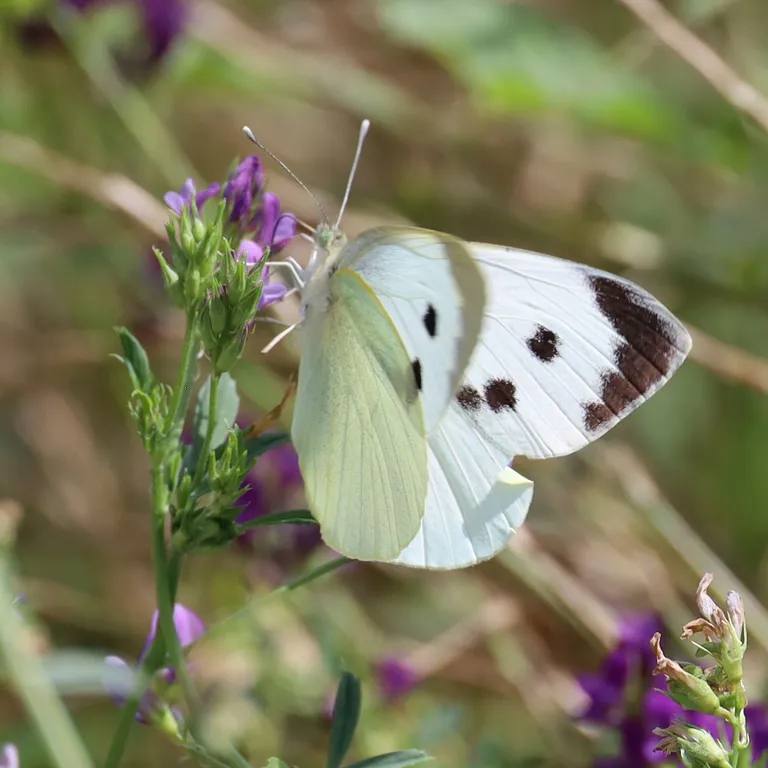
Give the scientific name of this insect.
Pieris brassicae
